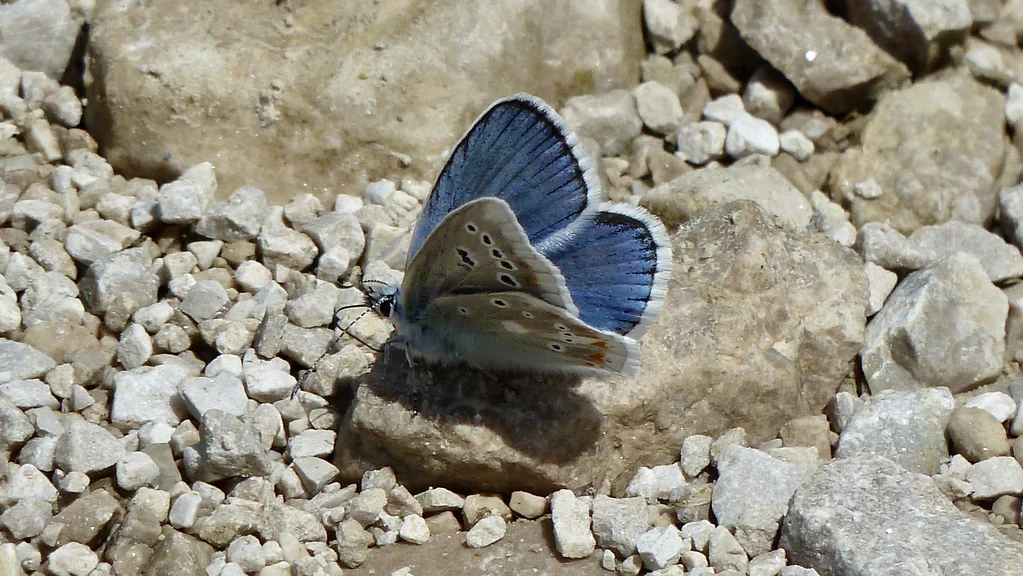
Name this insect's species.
Polyommatus dorylas
